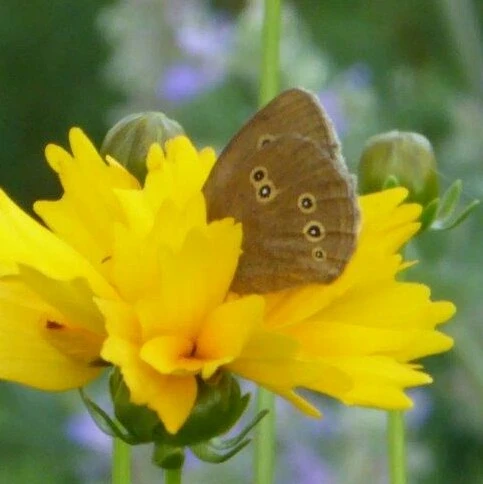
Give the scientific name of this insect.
Aphantopus hyperantus
